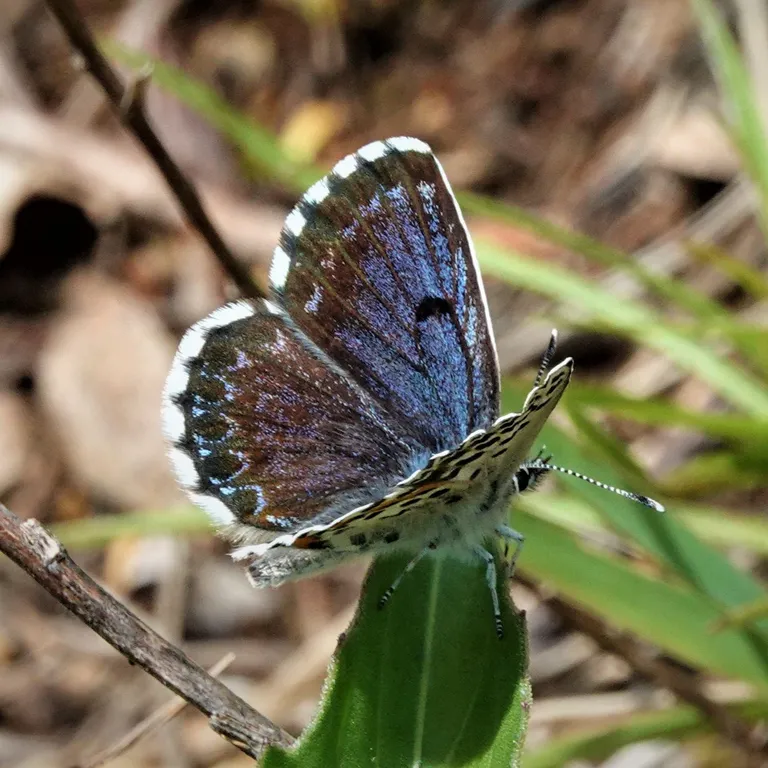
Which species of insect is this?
Scolitantides orion
